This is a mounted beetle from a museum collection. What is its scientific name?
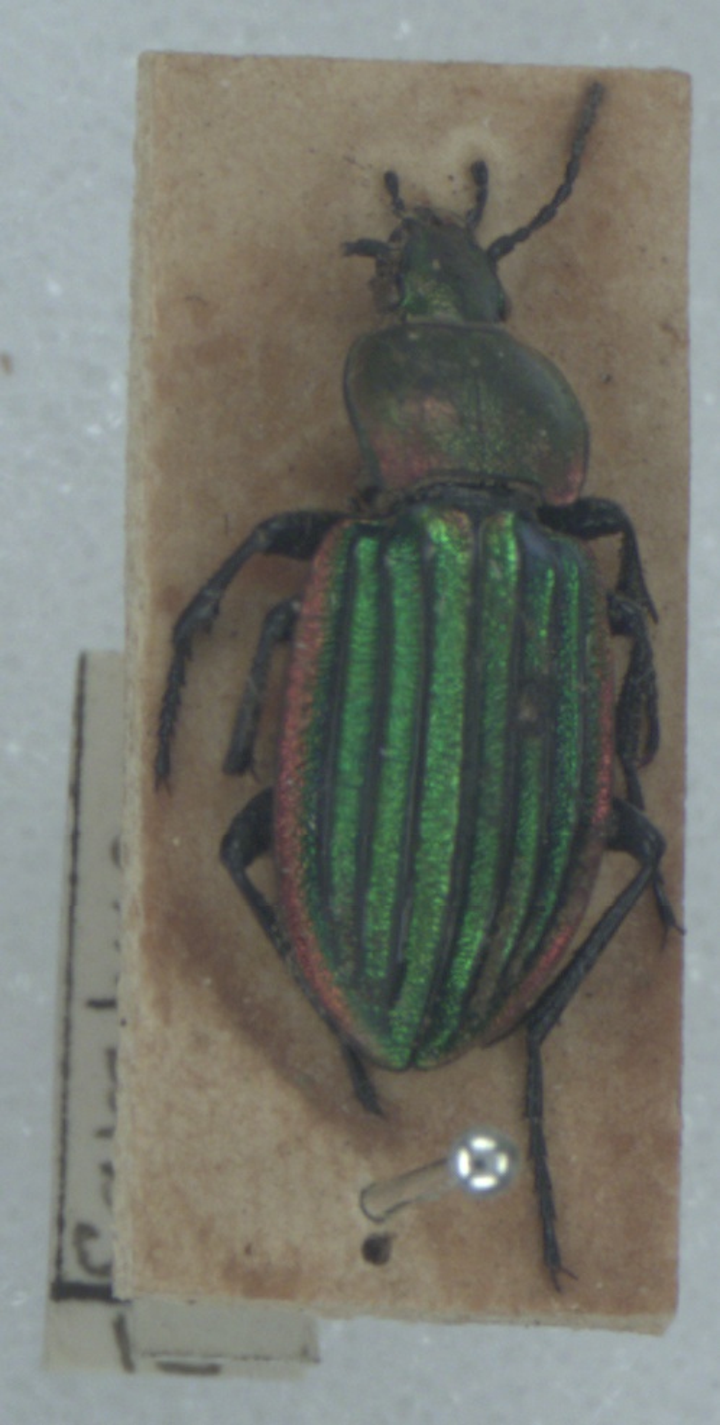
Carabus nitens
